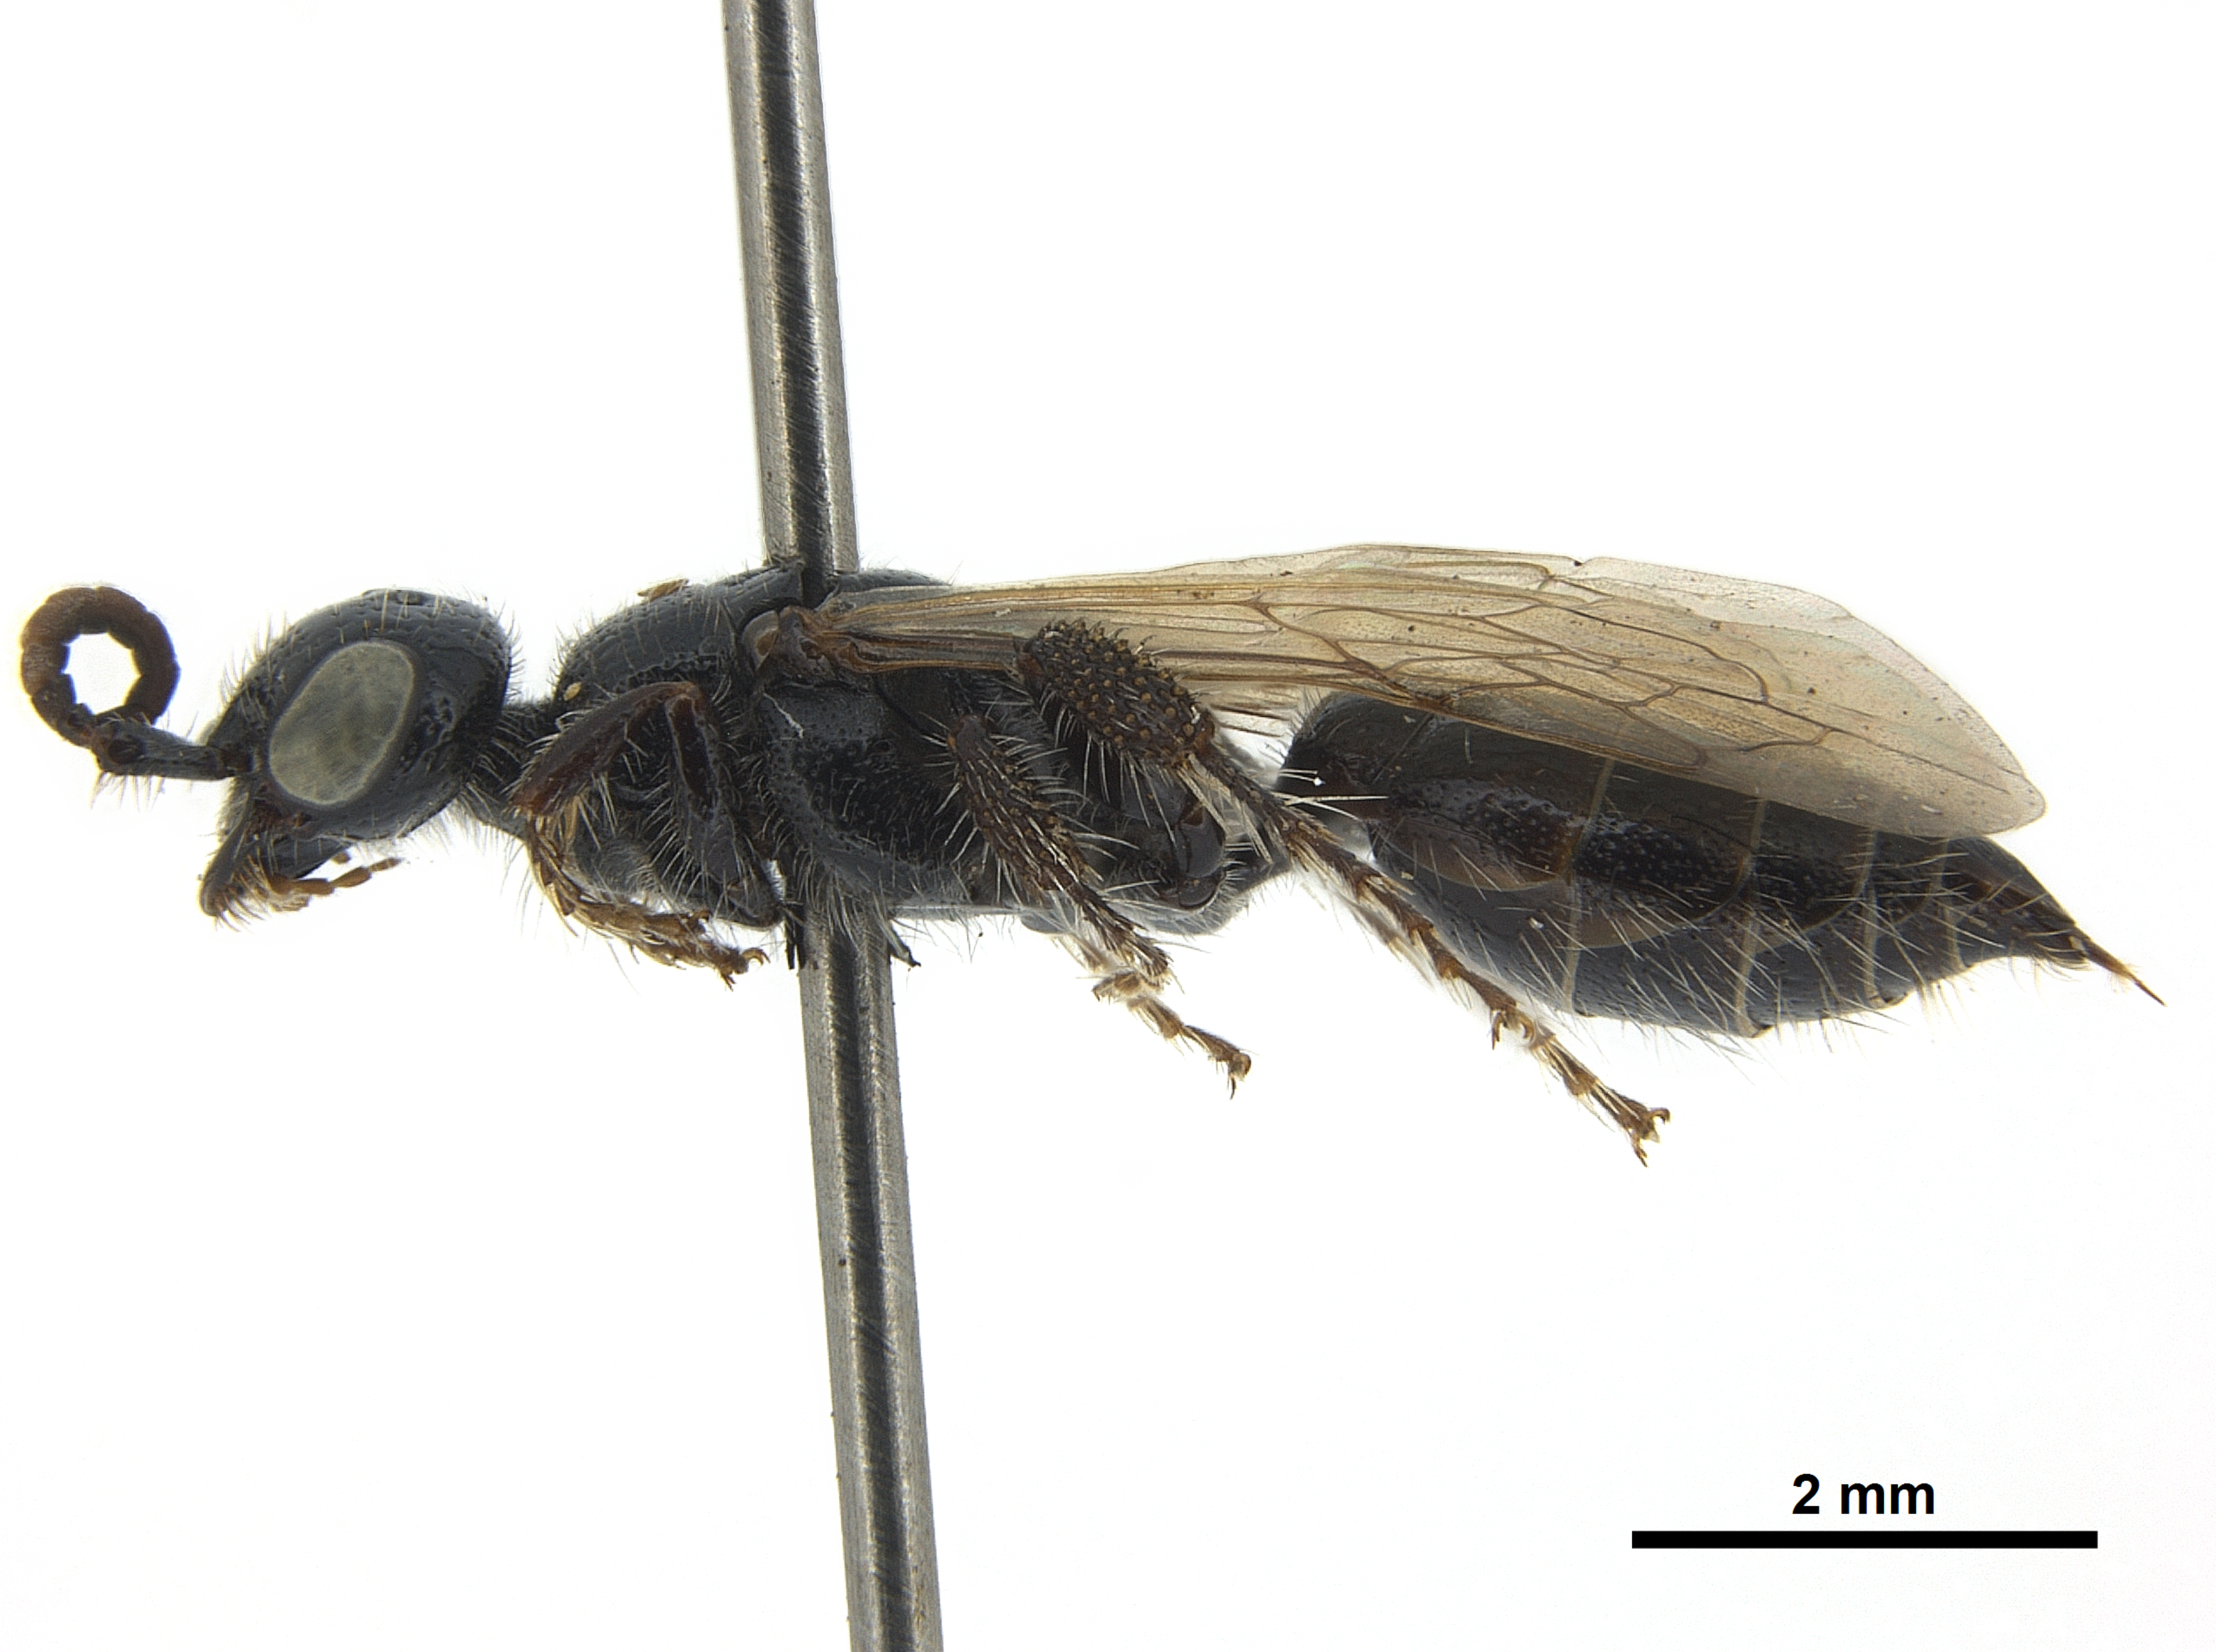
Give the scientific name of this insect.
Mesa claripennis
